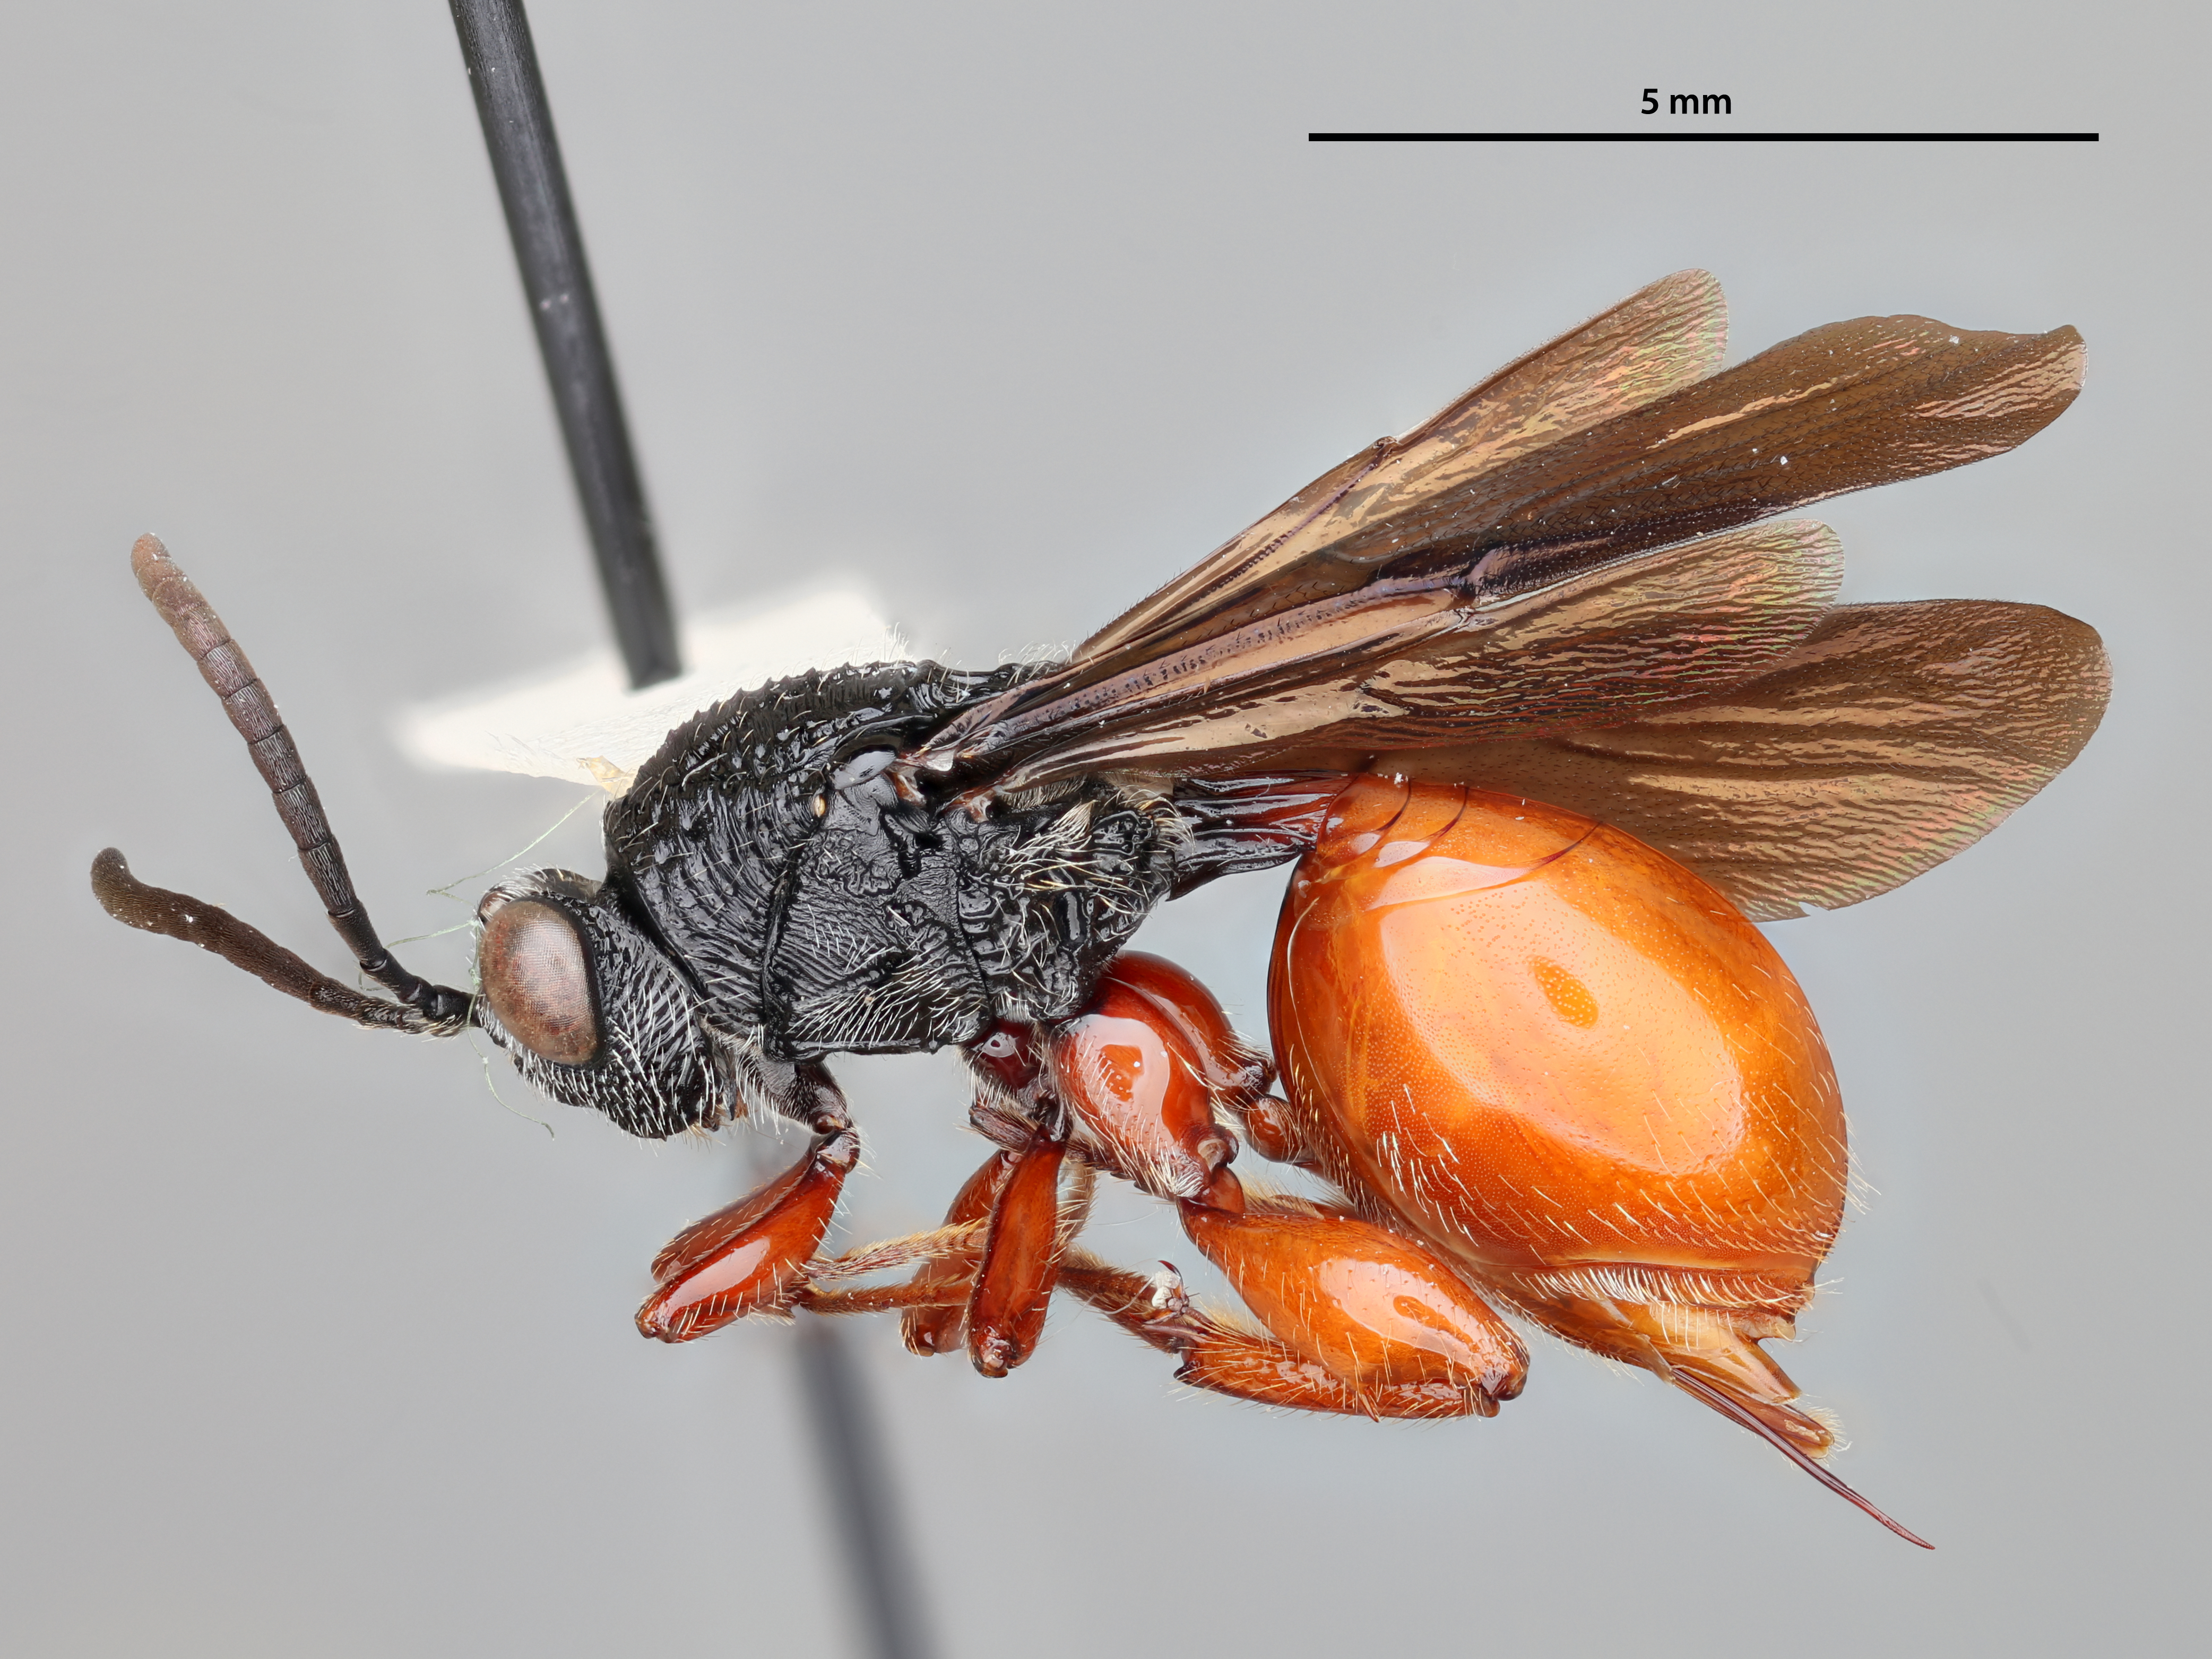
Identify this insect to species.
Oberthuerella sharkeyi
